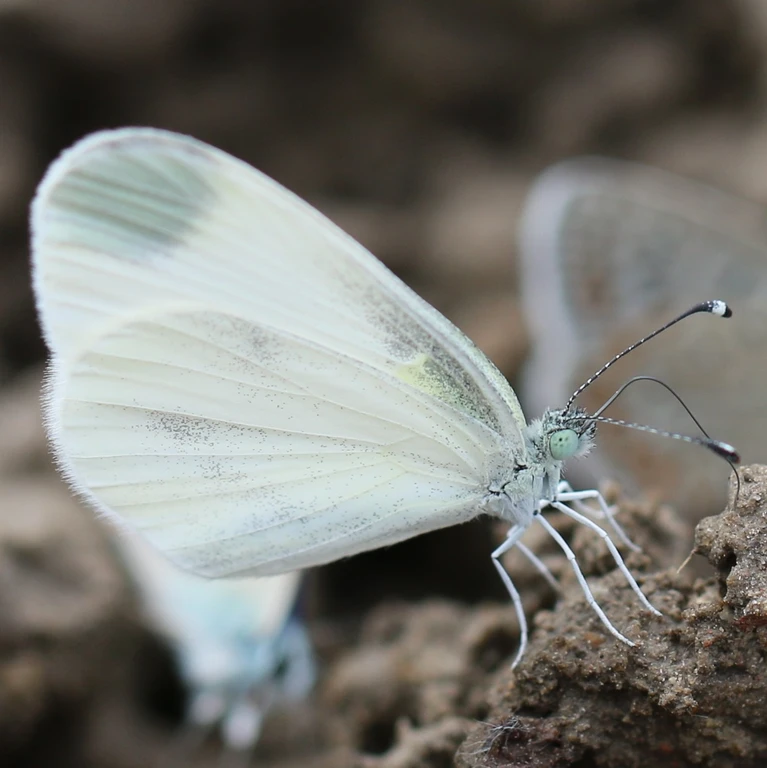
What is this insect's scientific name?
Leptidea sinapis/juvernica
